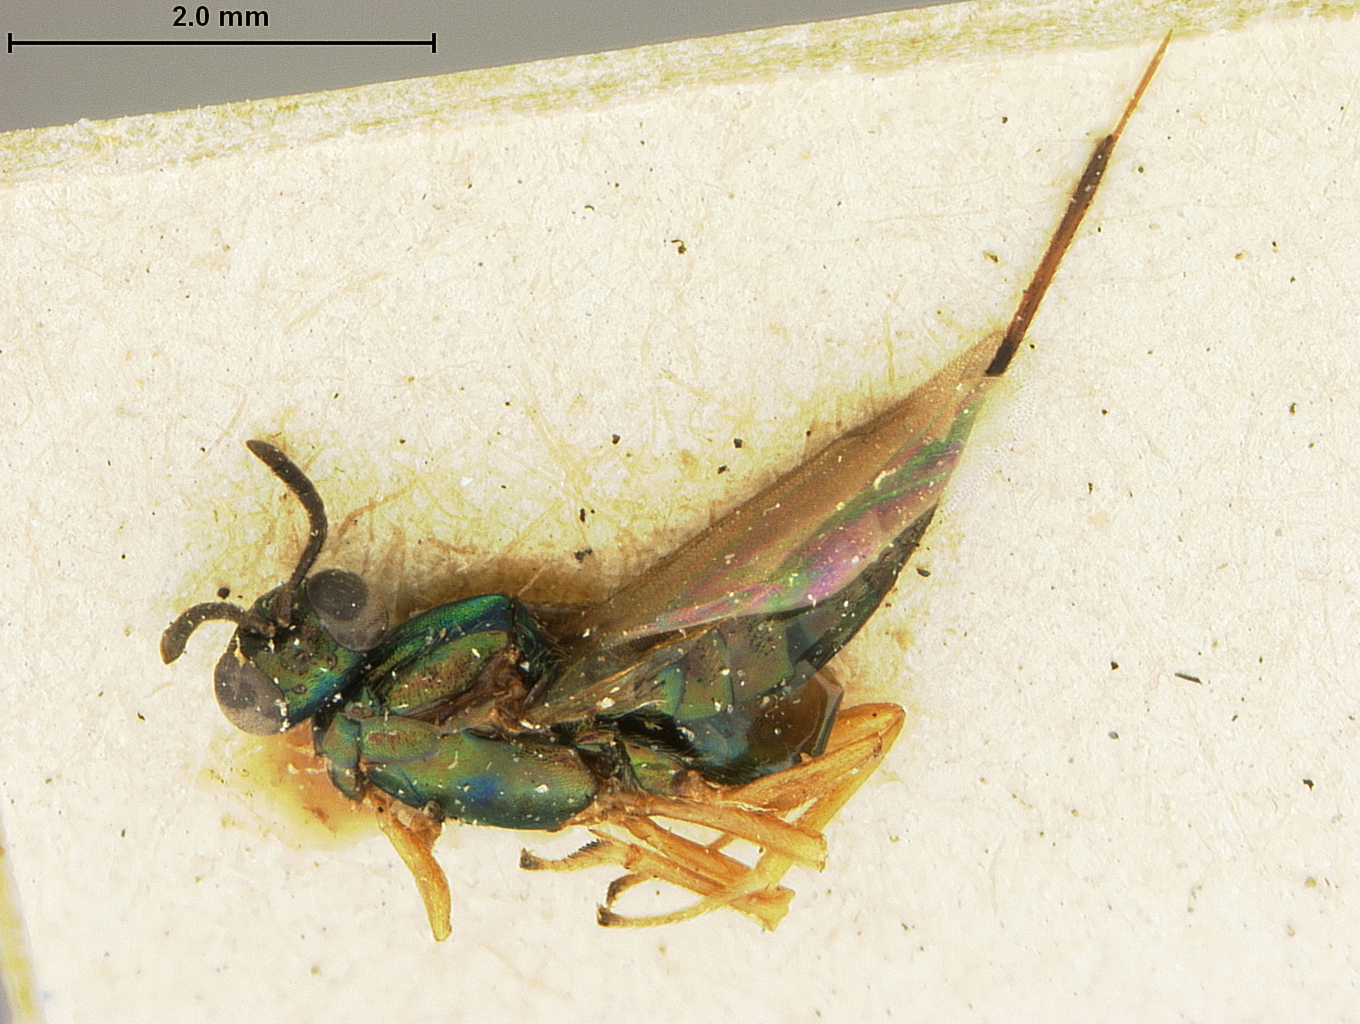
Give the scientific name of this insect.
Eupelmus konae
